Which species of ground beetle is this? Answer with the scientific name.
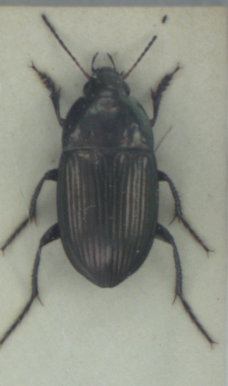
Amara eurynota
